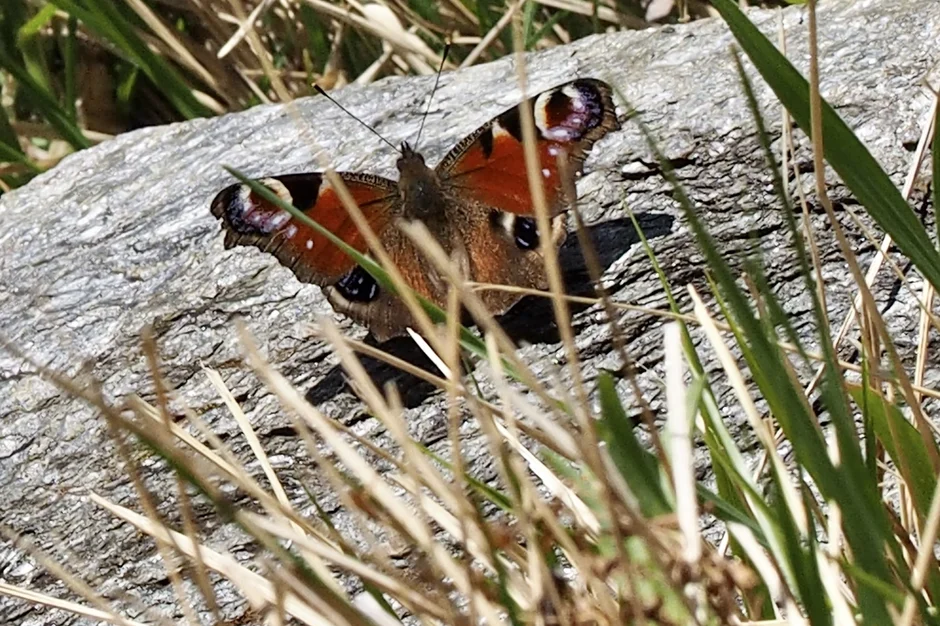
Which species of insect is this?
Aglais io
